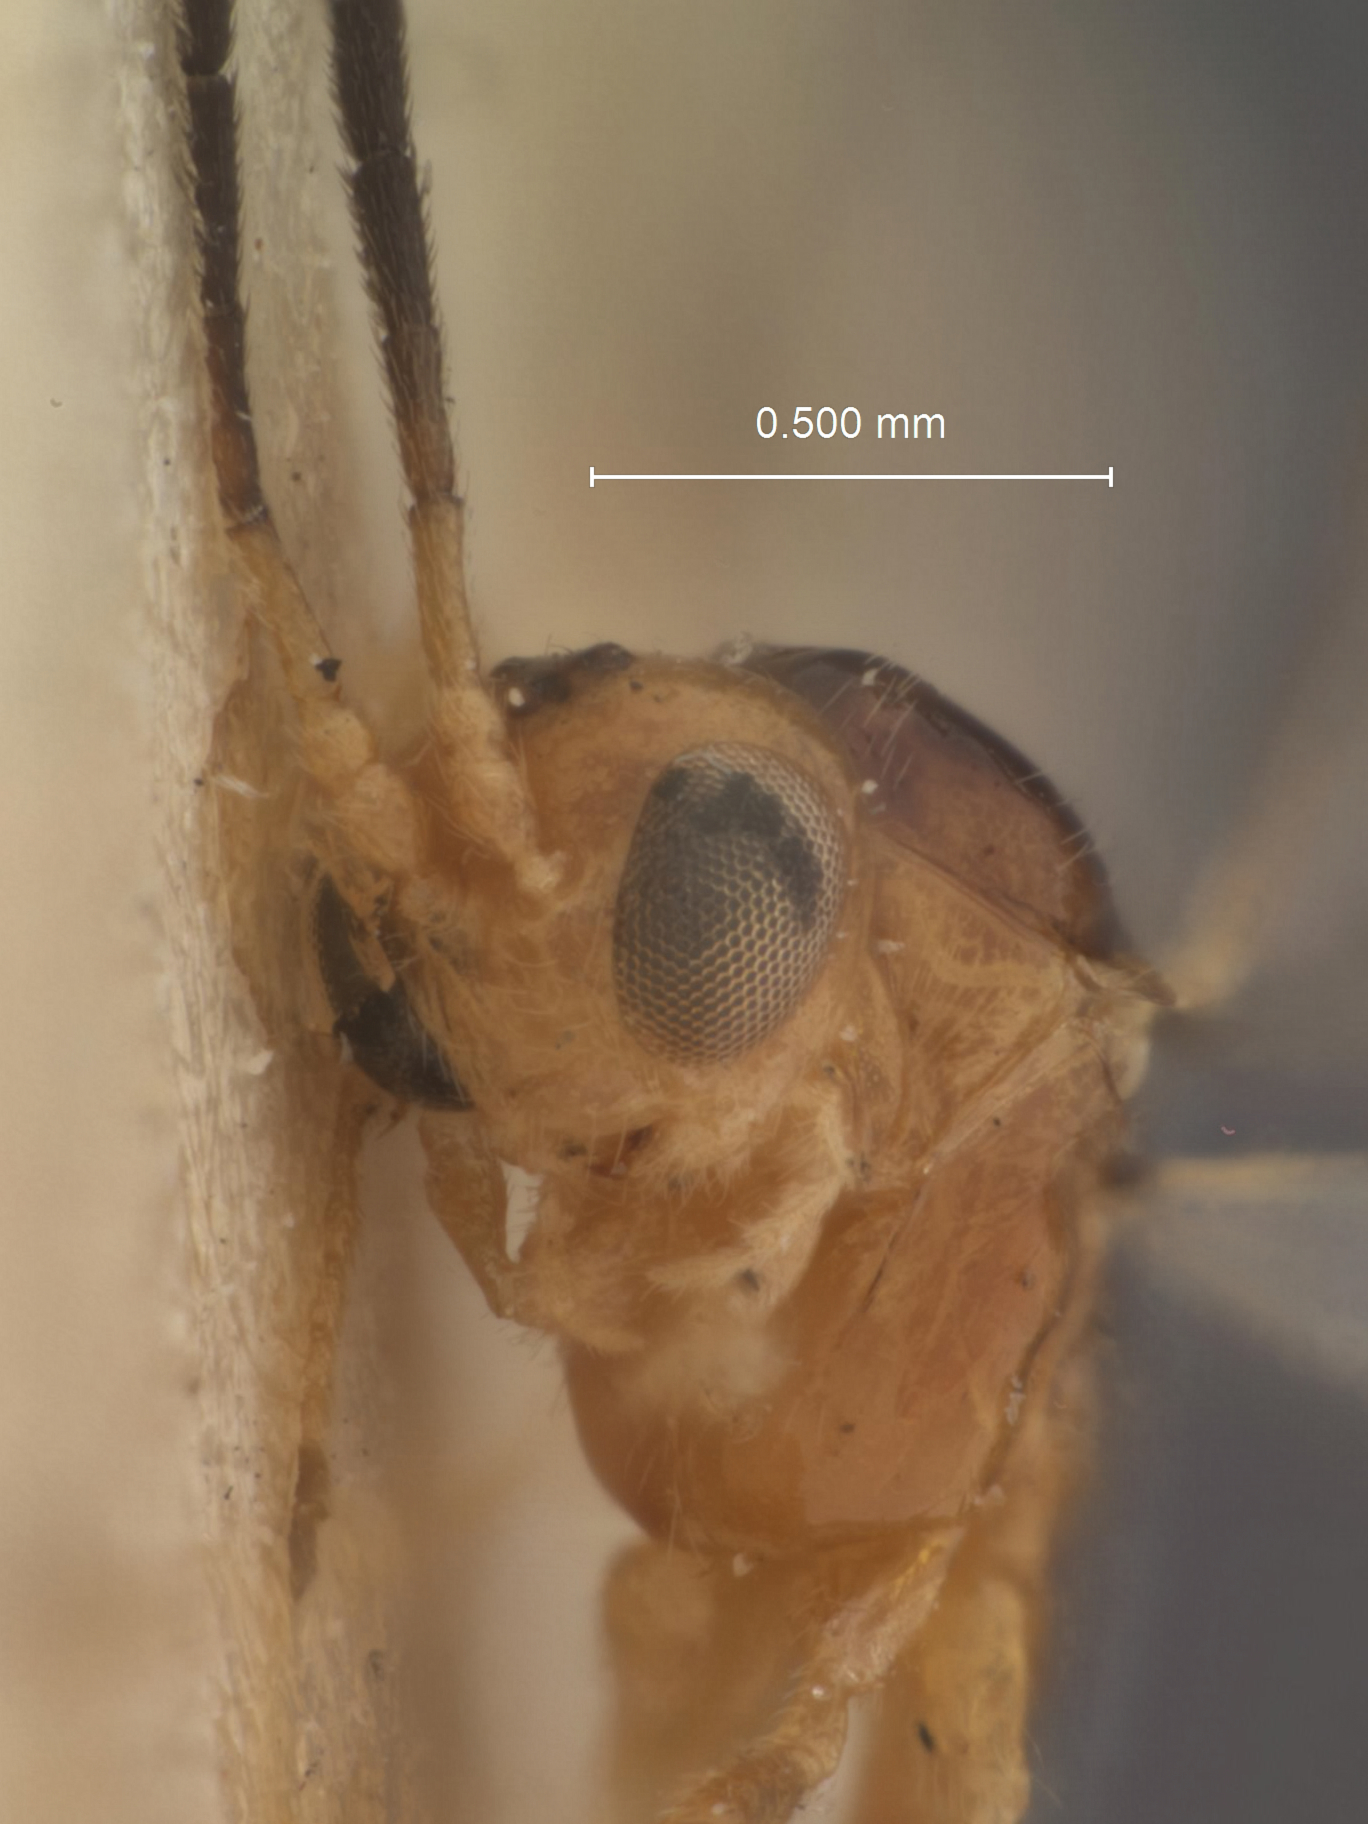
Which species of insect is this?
Trioxys testaceus
